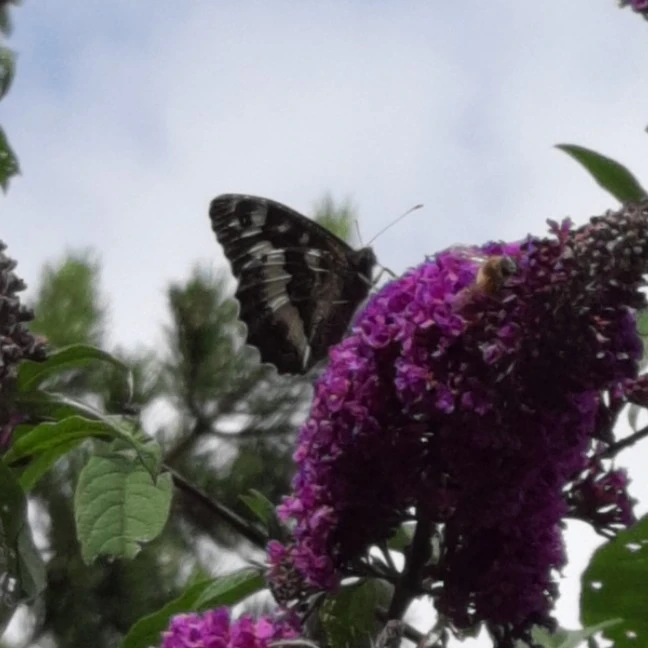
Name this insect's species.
Brintesia circe
